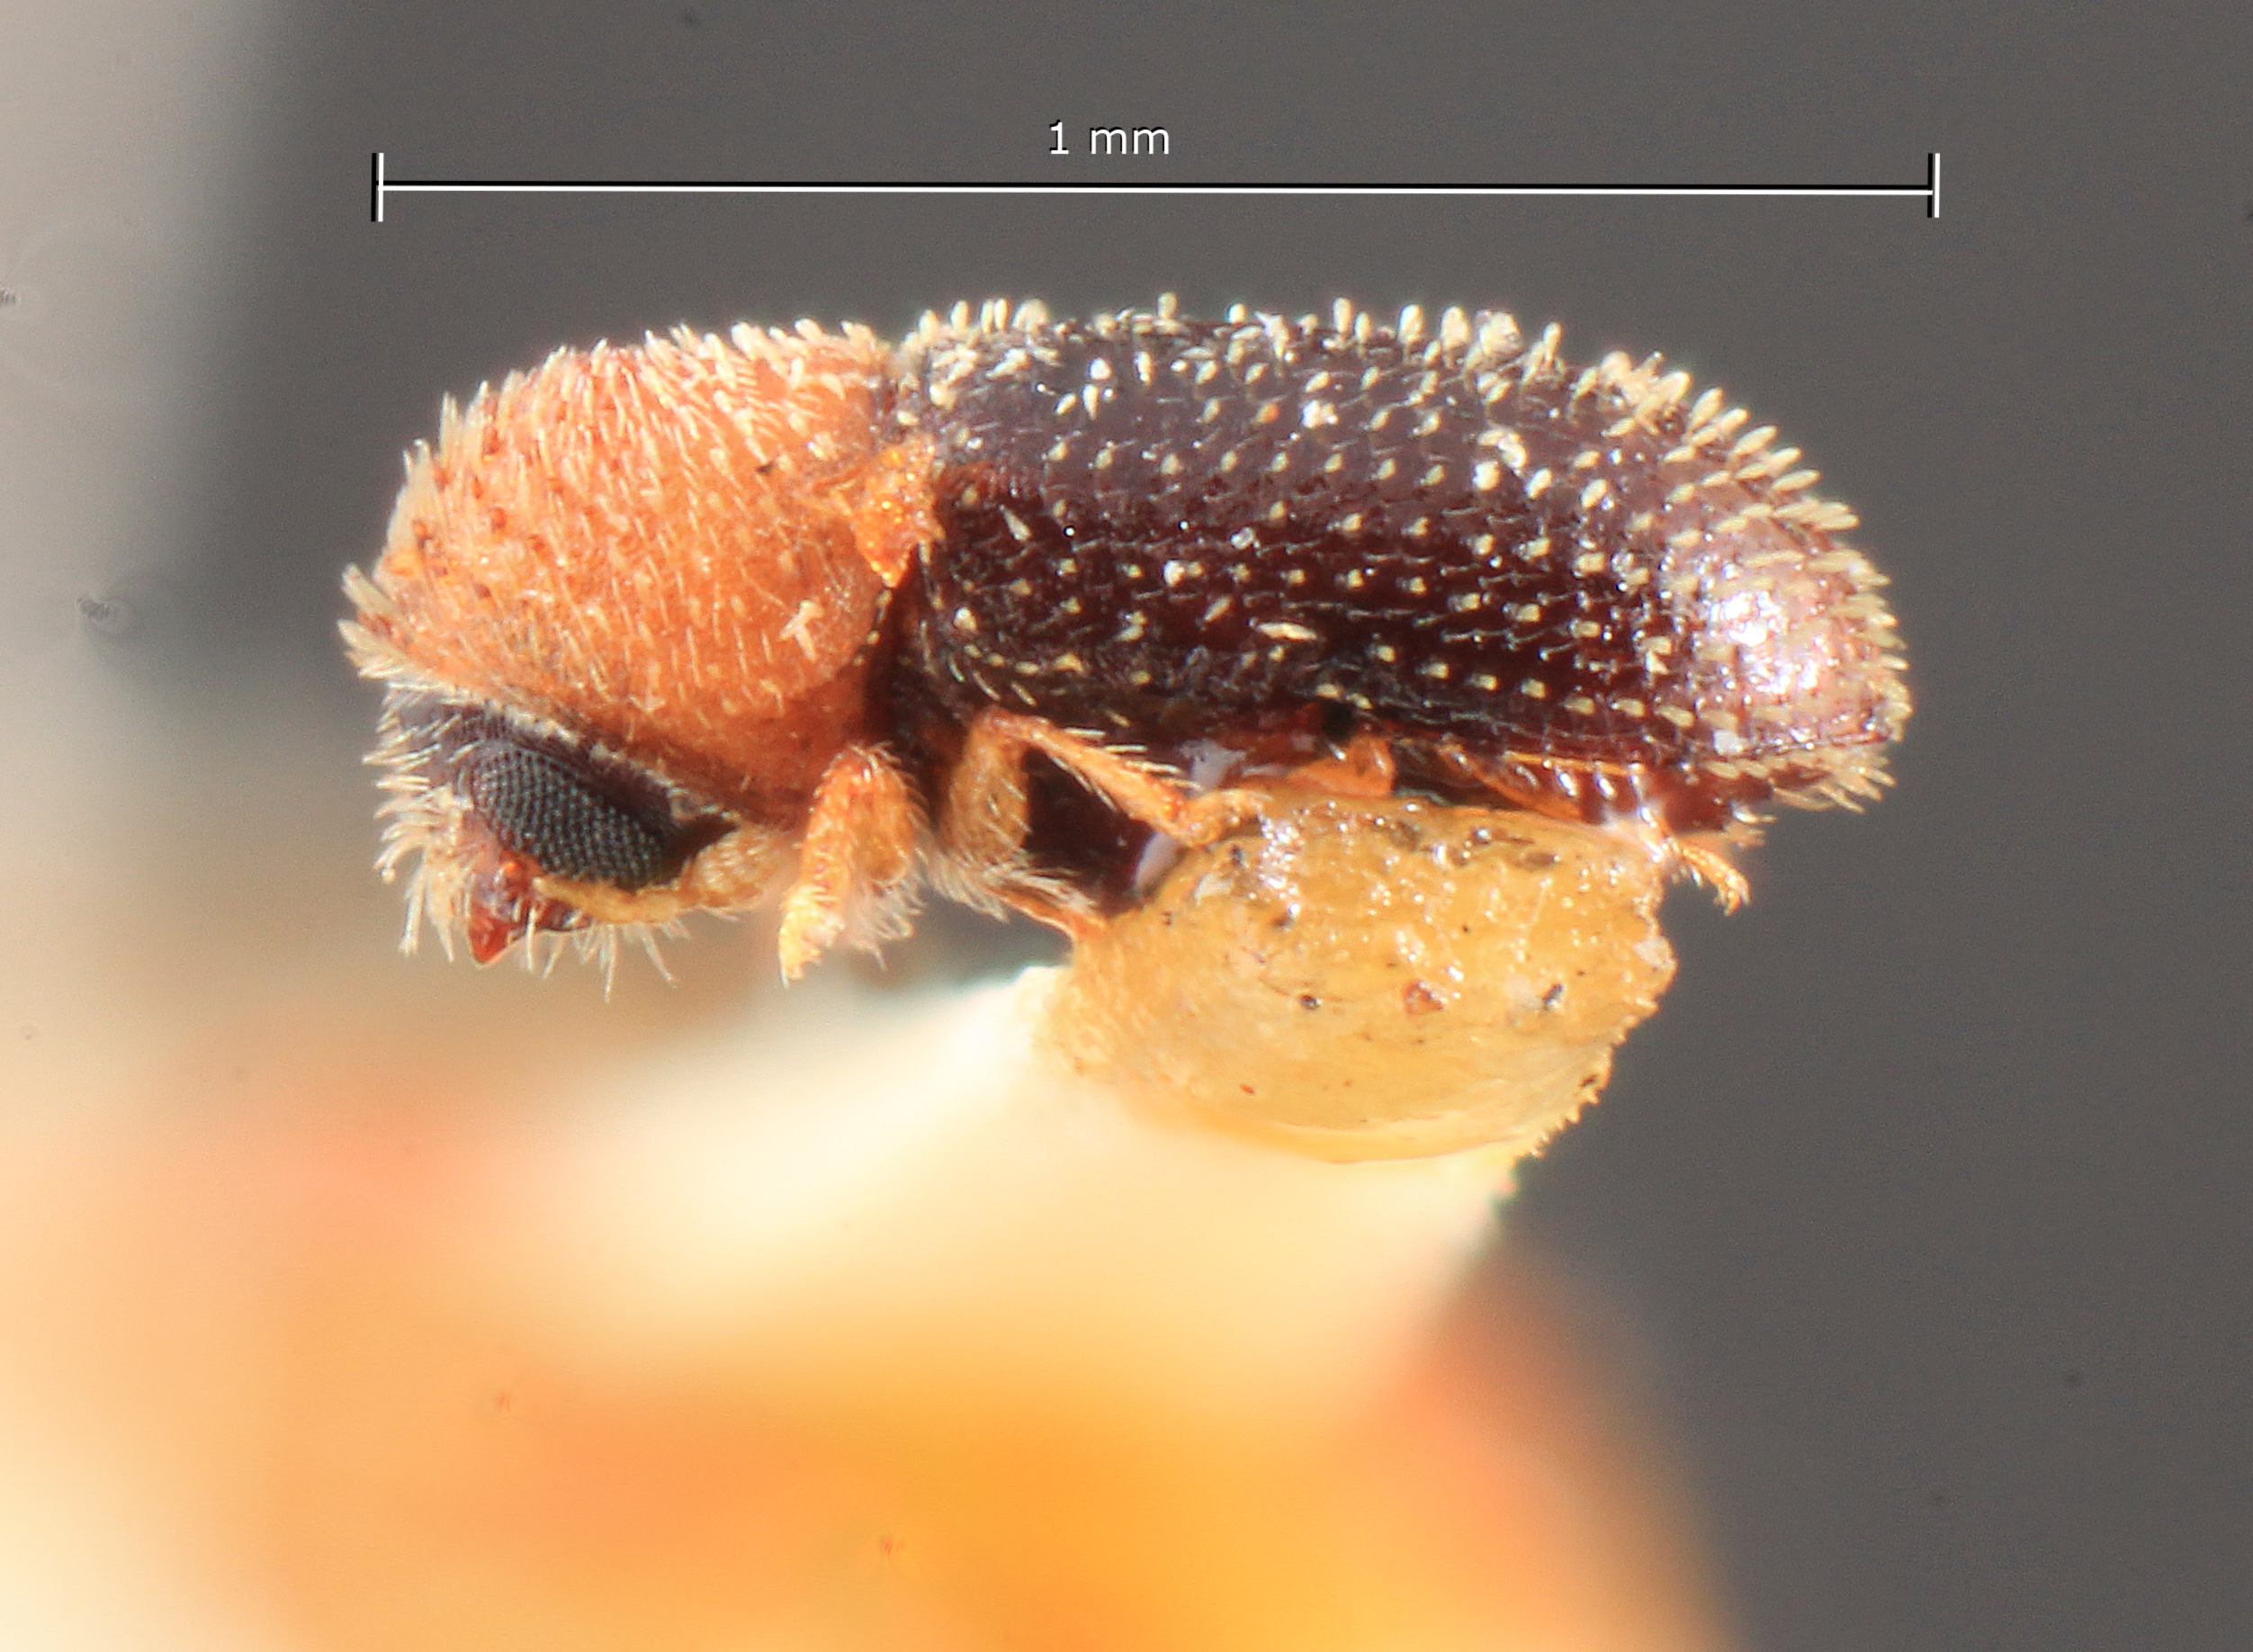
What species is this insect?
Stephanoderes flavicollis
